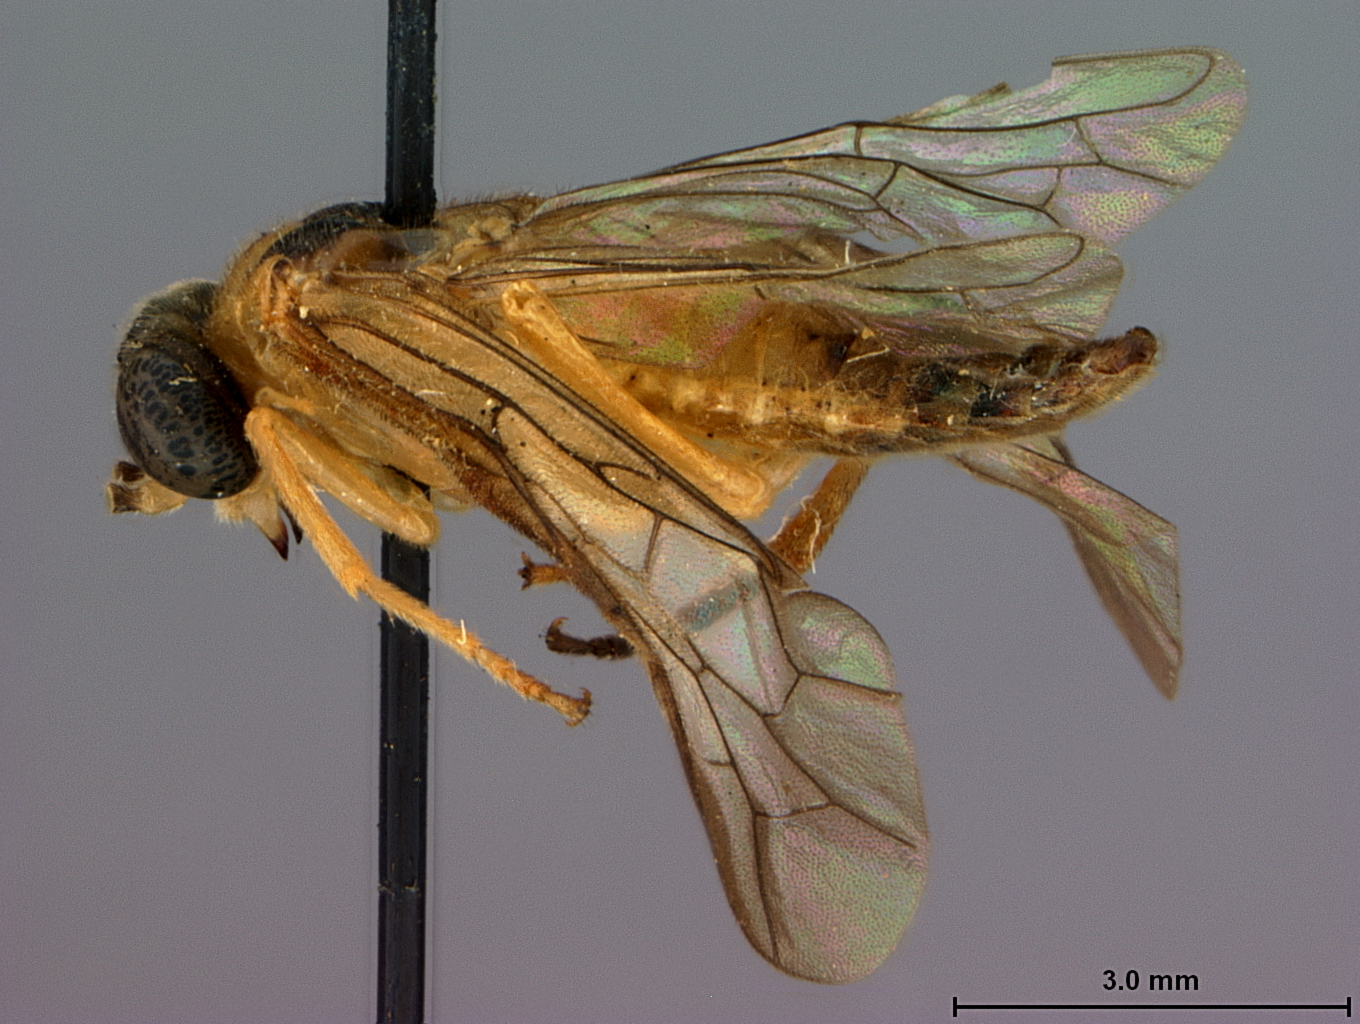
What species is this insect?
Stromboceros urichi
